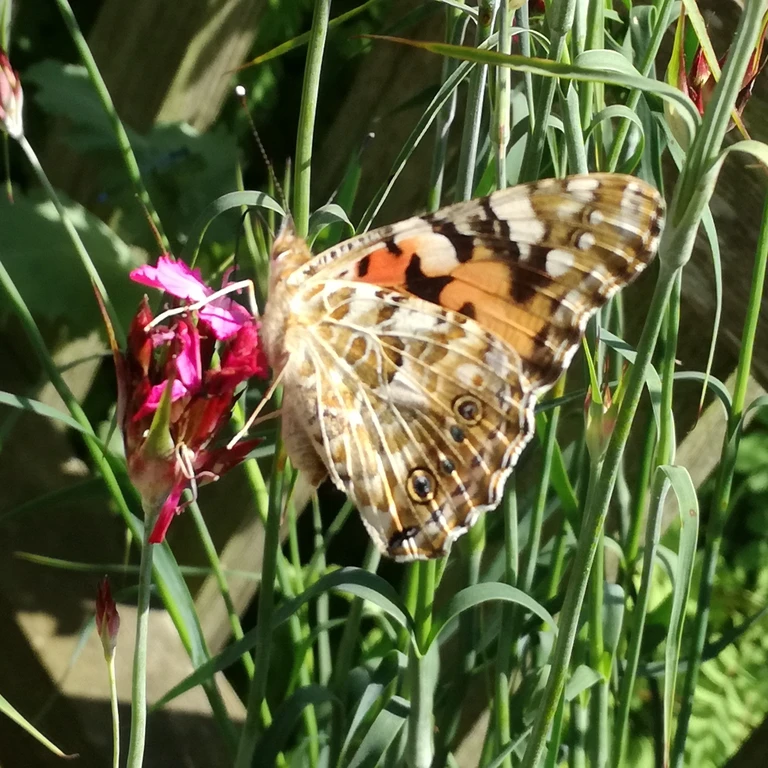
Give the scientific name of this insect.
Vanessa cardui
